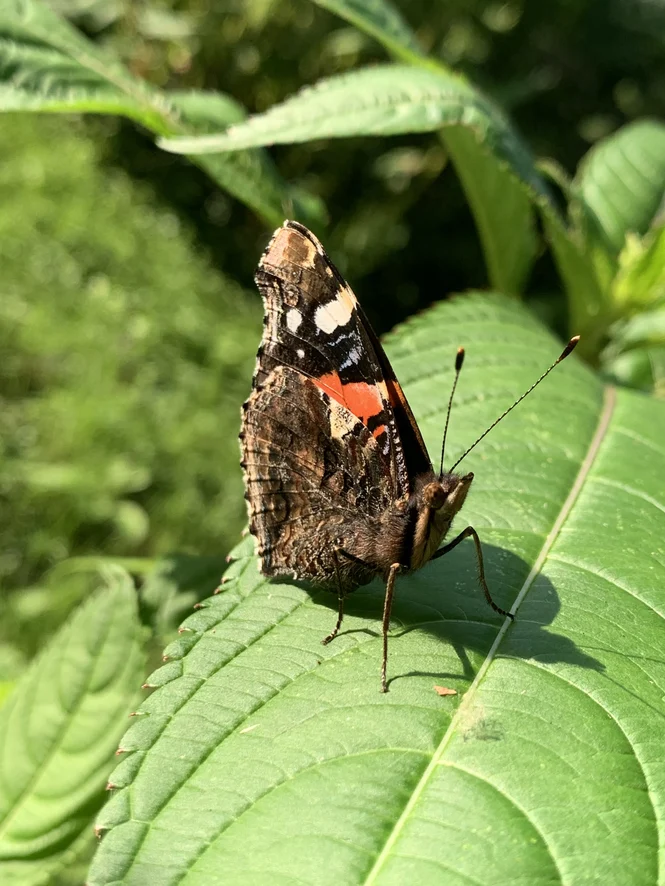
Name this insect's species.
Vanessa atalanta
